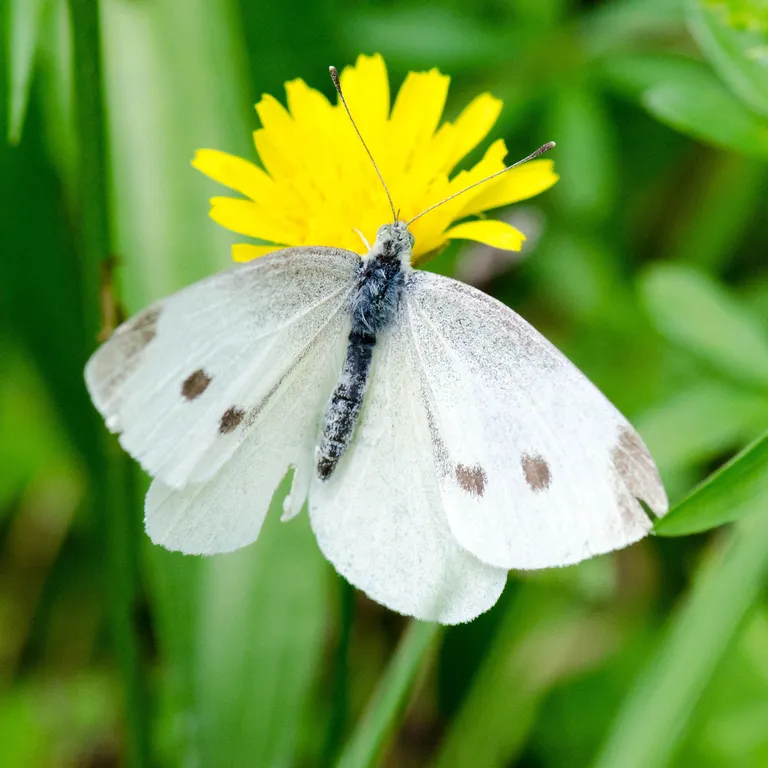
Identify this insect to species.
Pieris rapae
